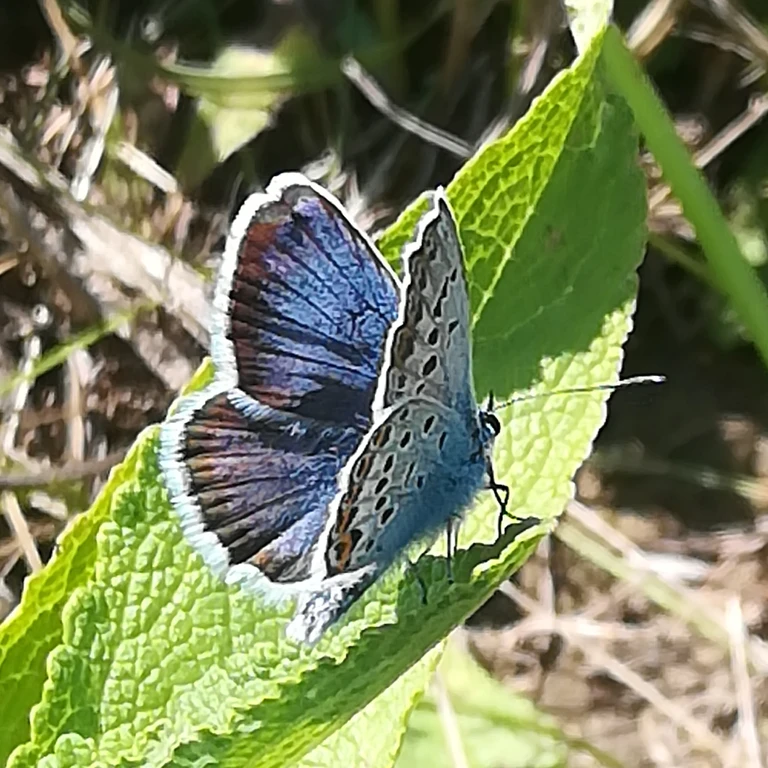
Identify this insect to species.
Plebejus argus
